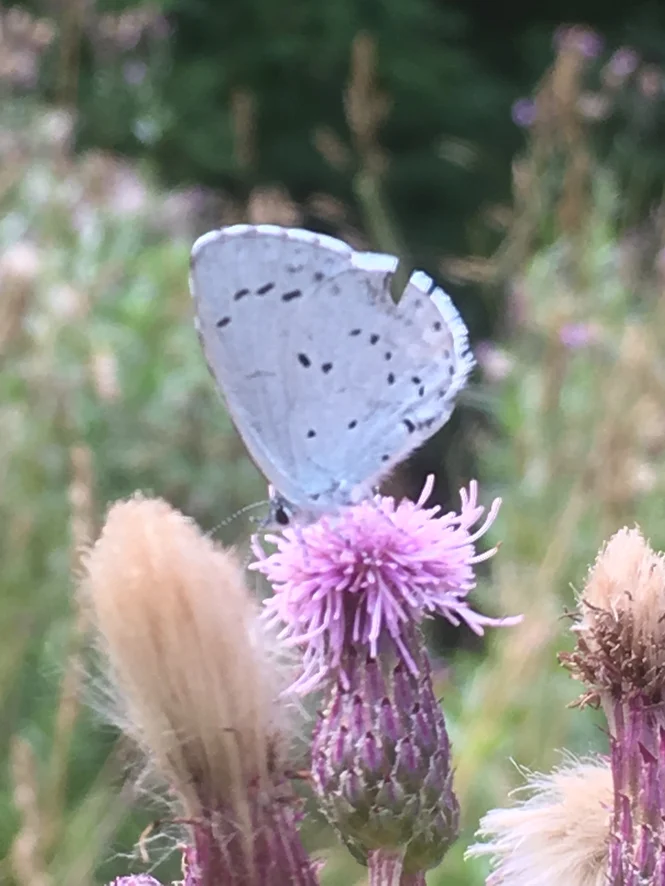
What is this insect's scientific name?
Celastrina argiolus
